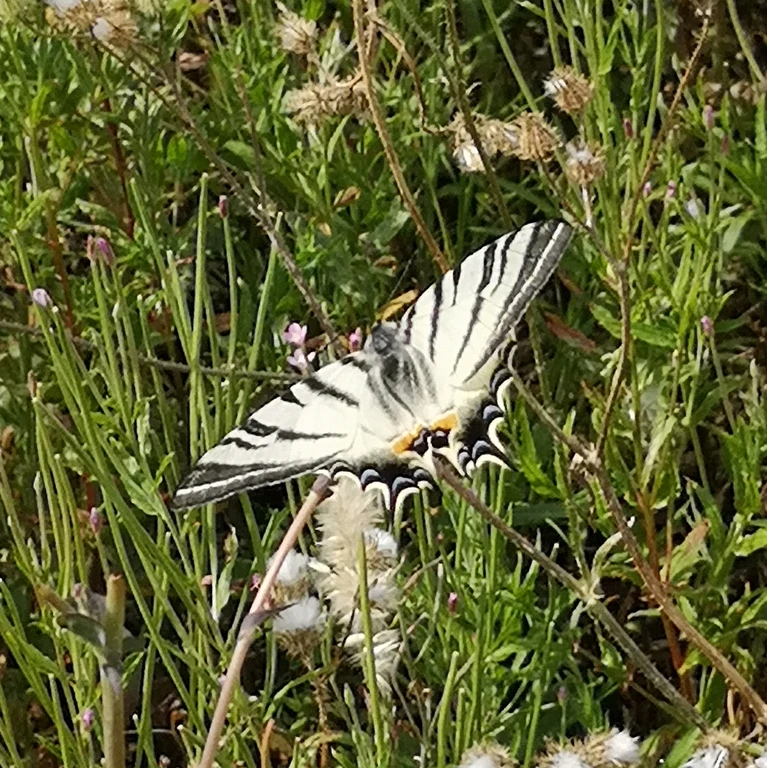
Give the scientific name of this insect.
Iphiclides podalirius
